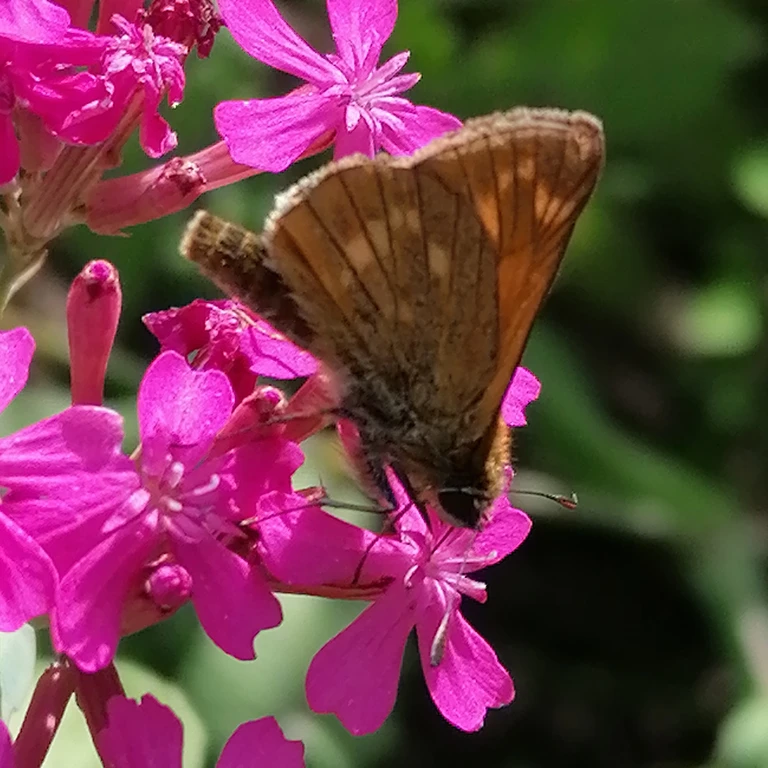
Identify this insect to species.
Ochlodes sylvanus (also Ochlodes venata)
